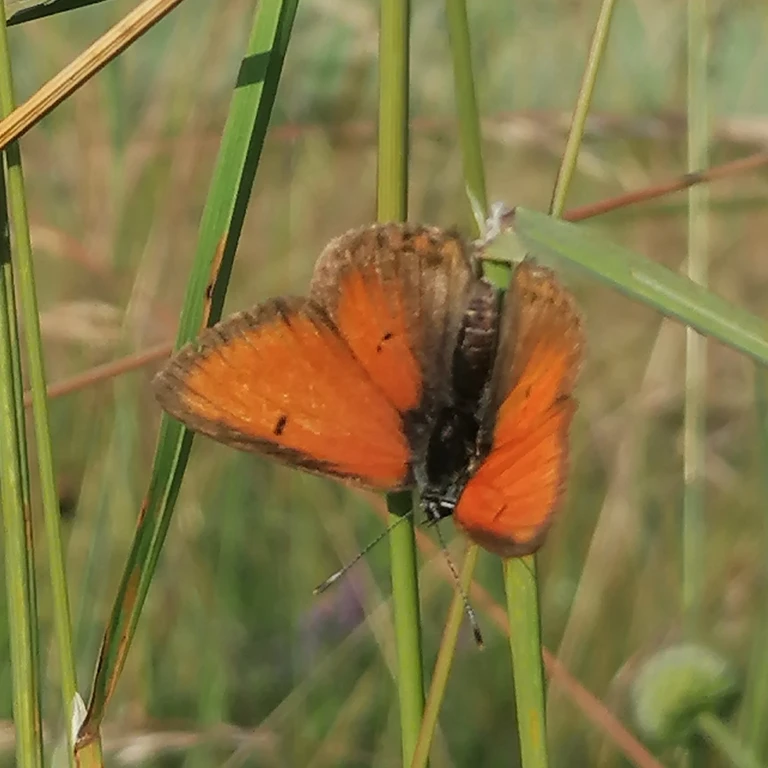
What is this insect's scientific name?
Lycaena hippothoe (also Palaeochrysophanus hippothoe)
